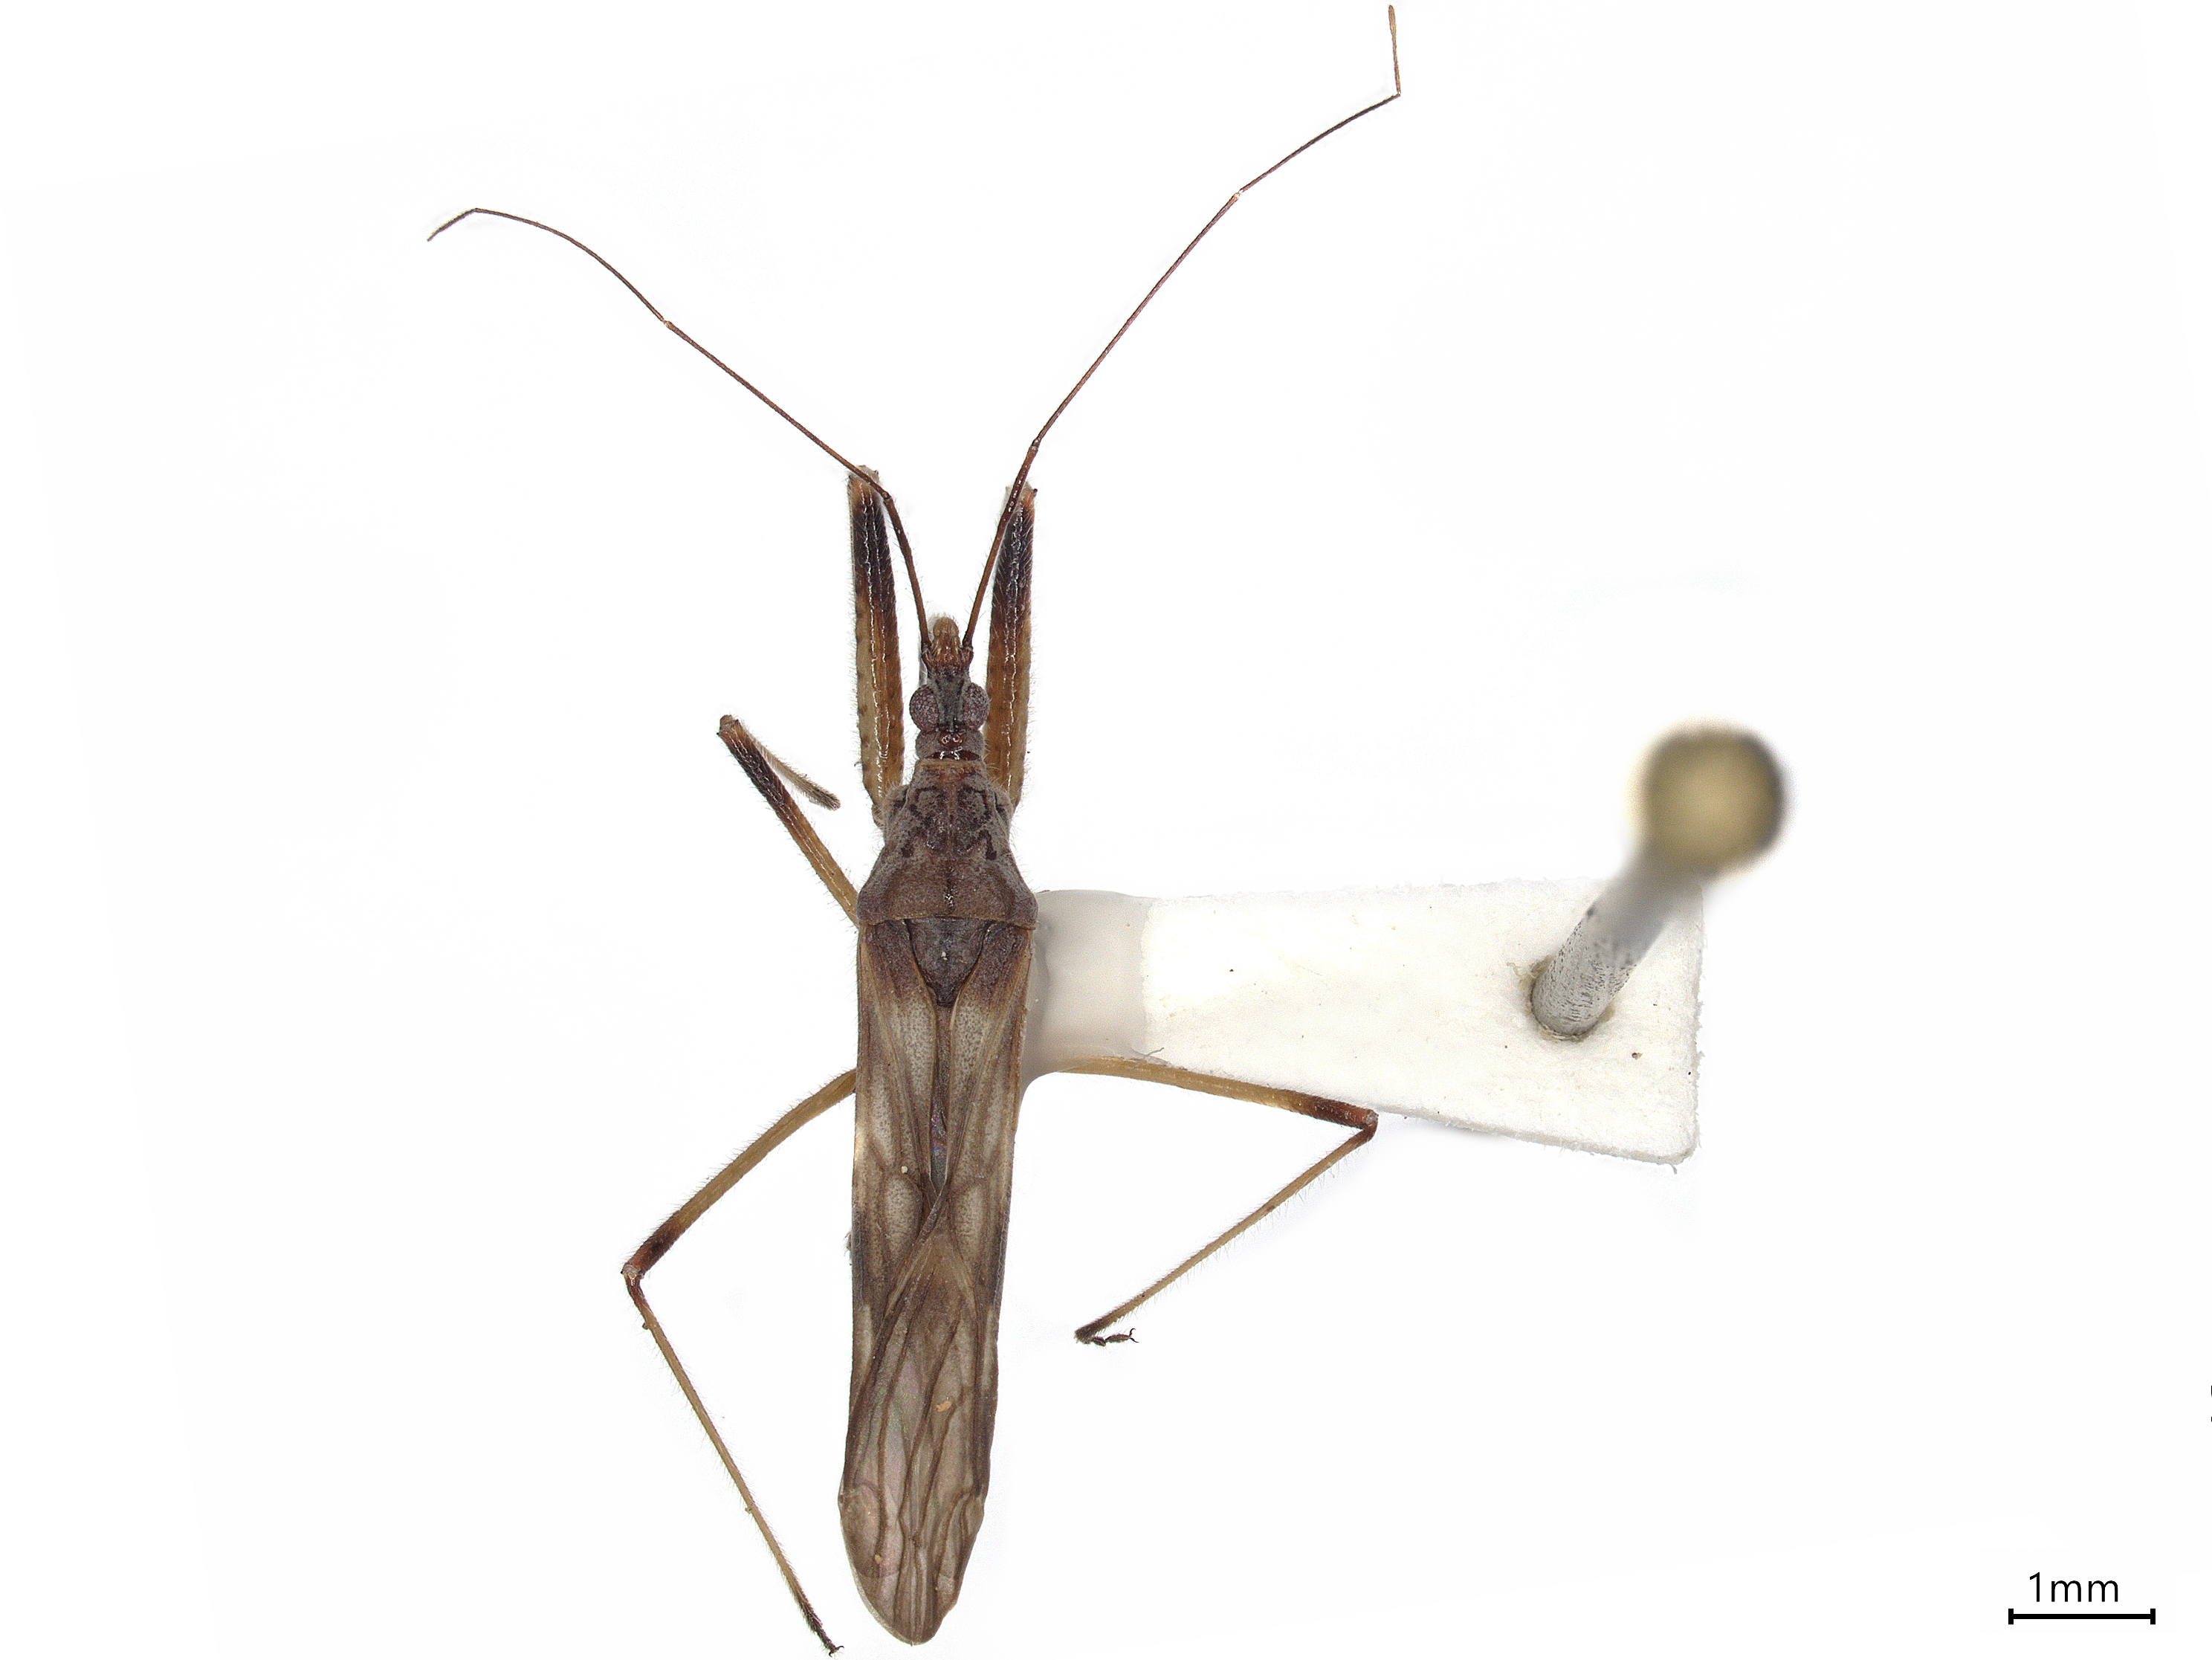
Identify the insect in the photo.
Metatropiphorus belfragei
